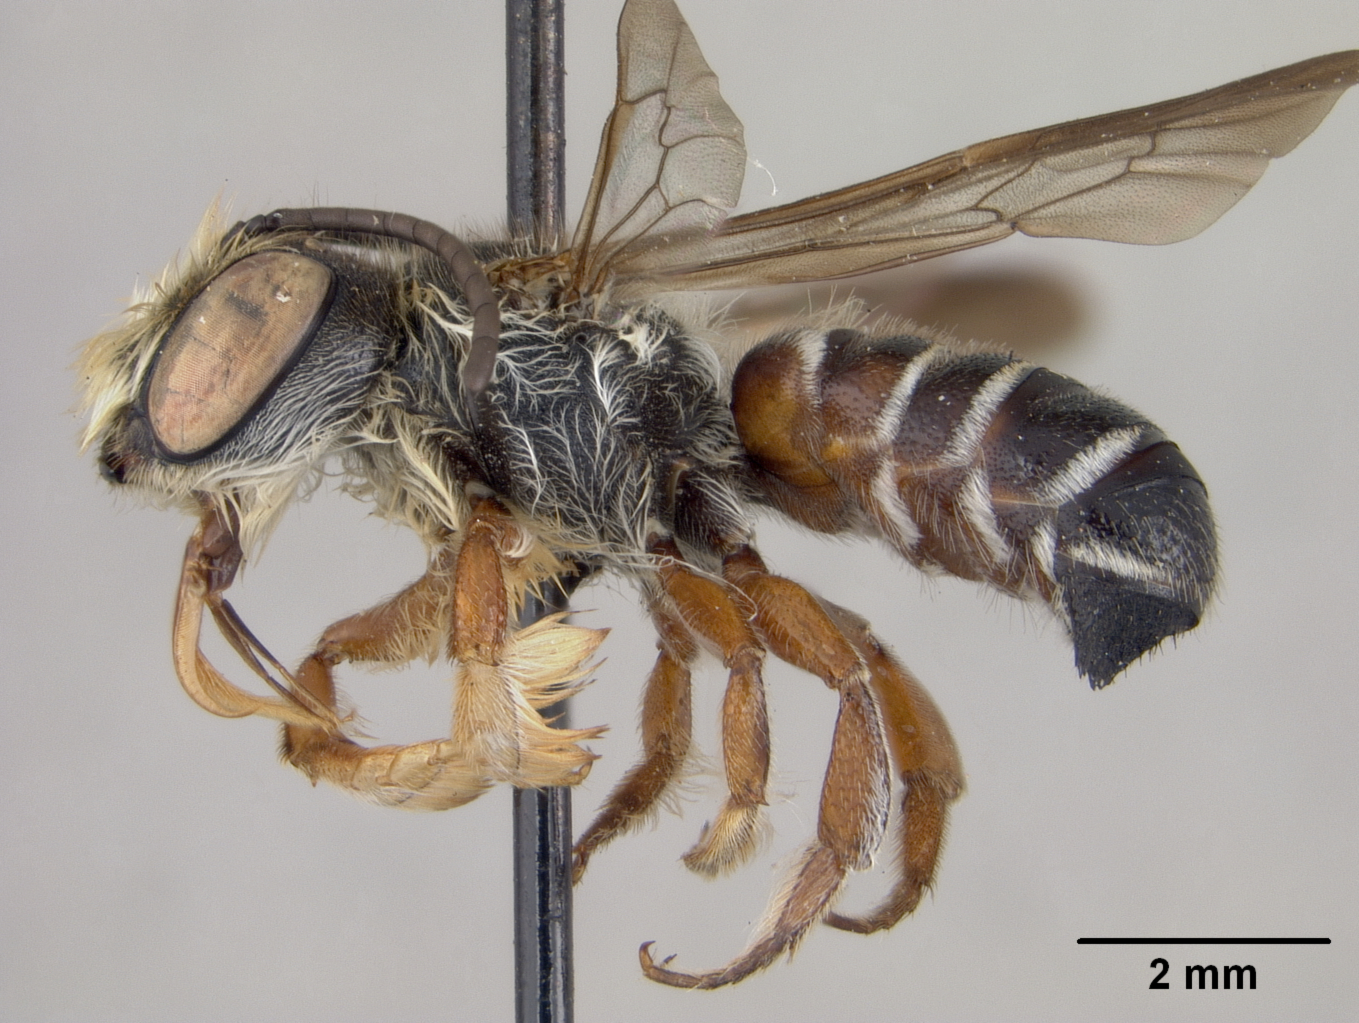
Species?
Megachile polyodonta
